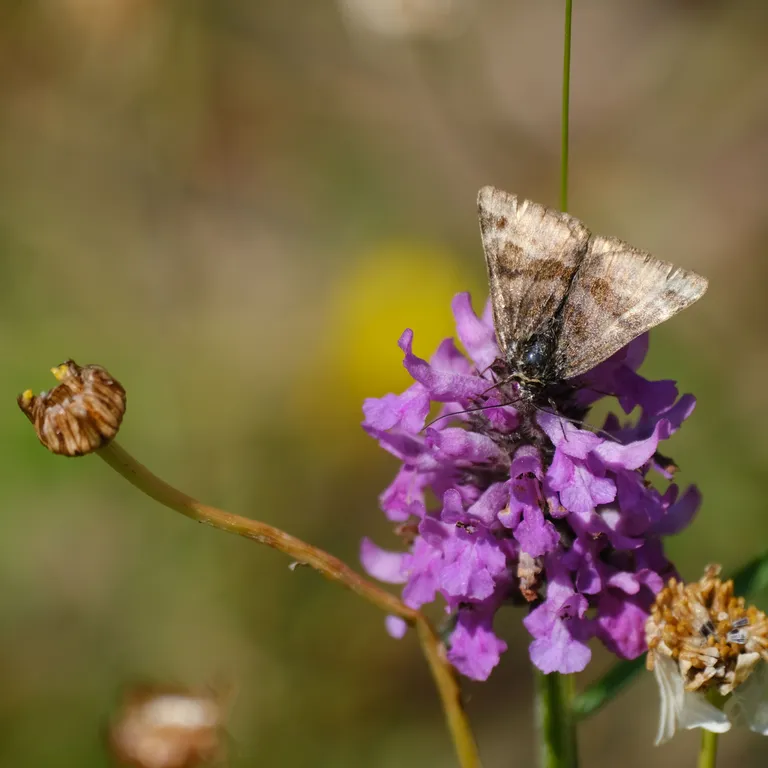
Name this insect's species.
Euclidia glyphica
